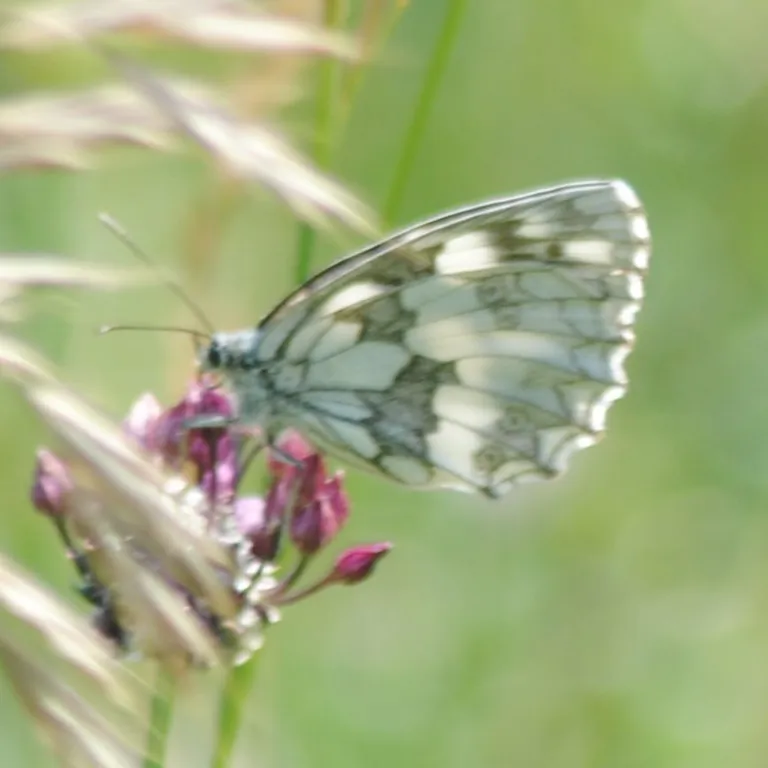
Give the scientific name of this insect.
Melanargia galathea
